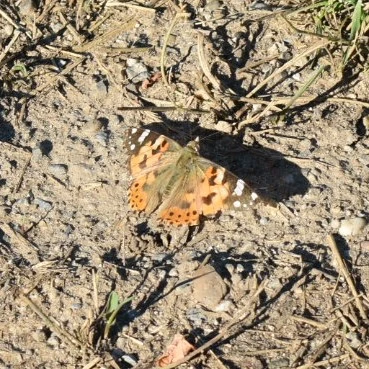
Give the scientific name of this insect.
Vanessa cardui
